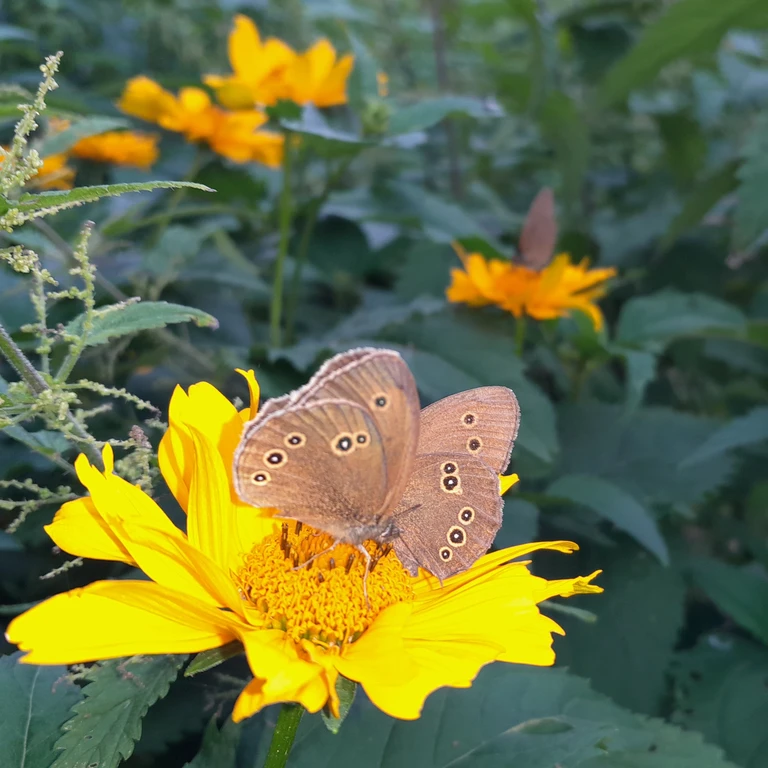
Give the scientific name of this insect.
Aphantopus hyperantus
